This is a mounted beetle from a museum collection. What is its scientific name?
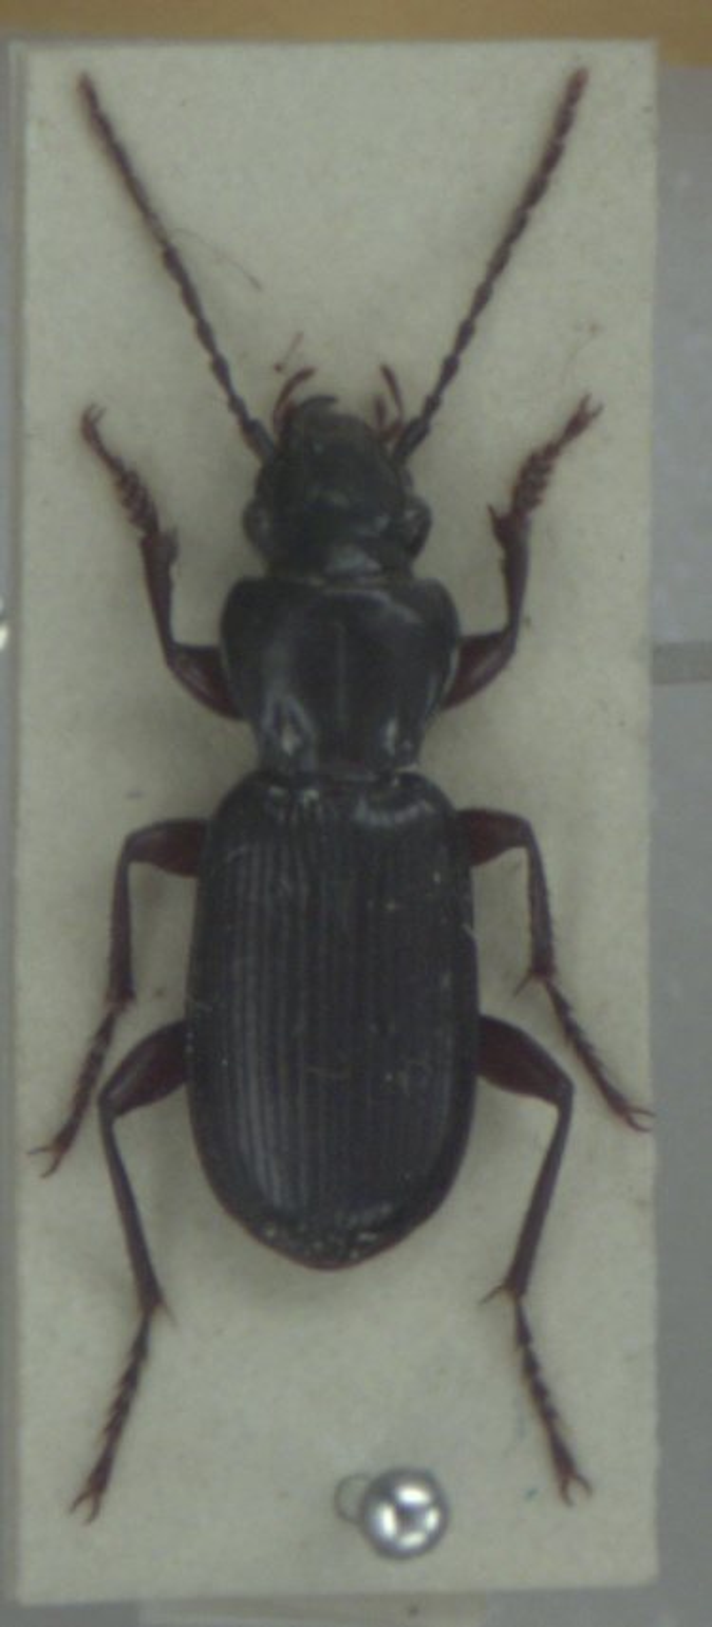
Pterostichus macer
